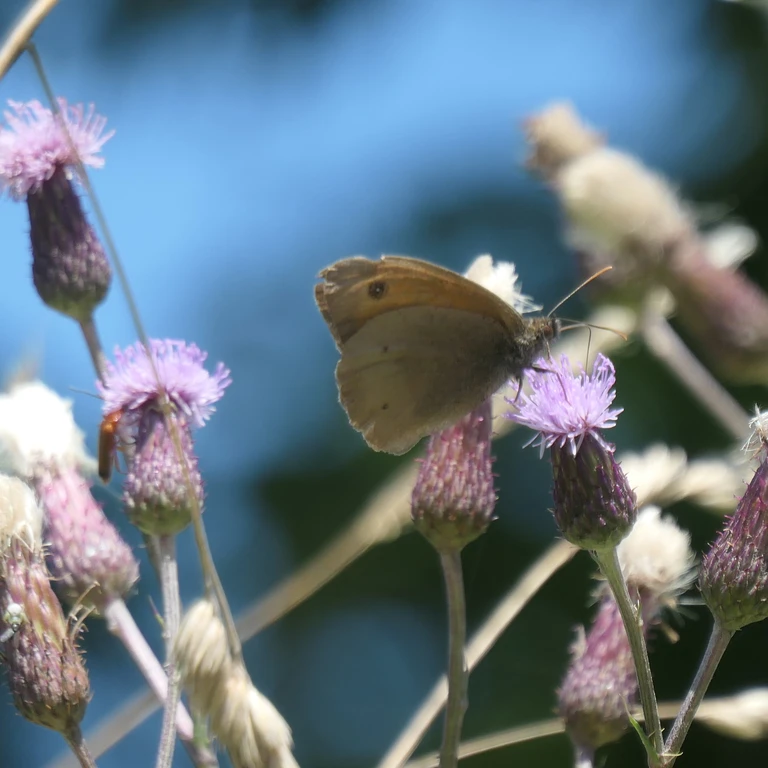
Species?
Maniola jurtina
